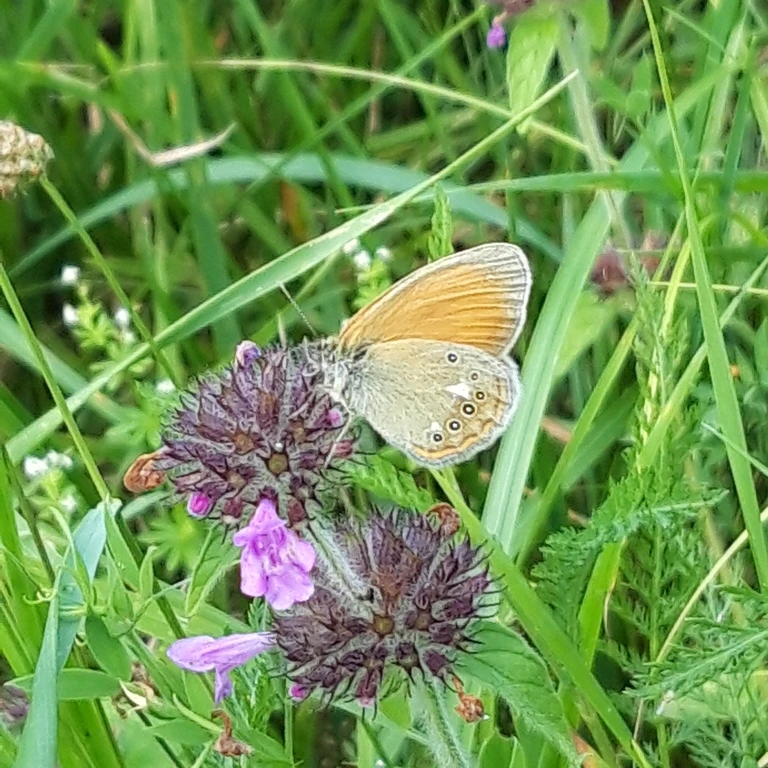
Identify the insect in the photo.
Coenonympha glycerion (also Coenonympha iphis)
